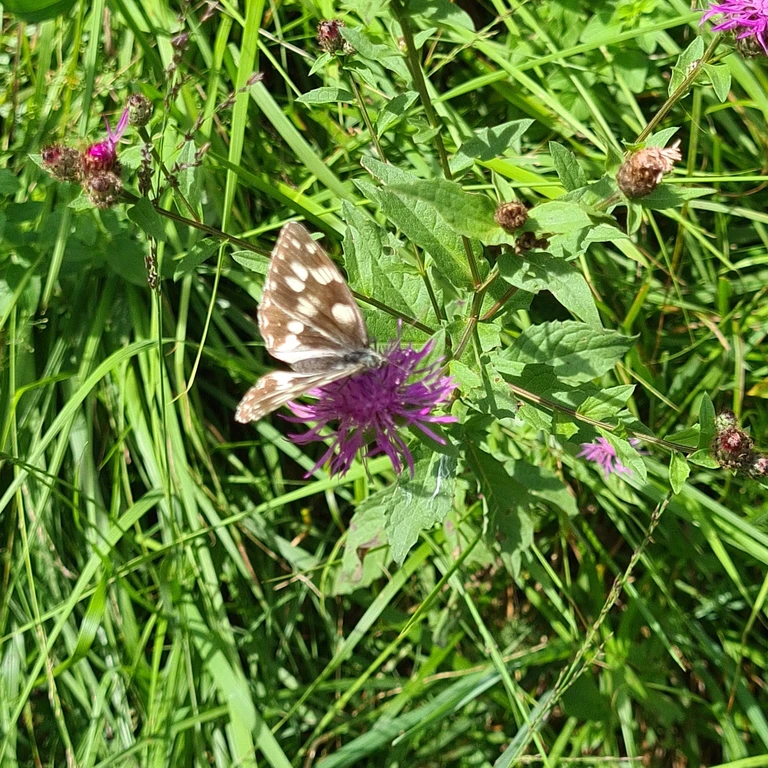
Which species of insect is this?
Melanargia galathea
